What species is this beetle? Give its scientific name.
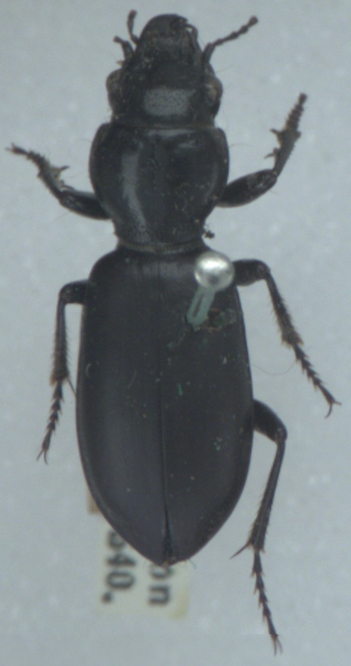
Broscus cephalotes
